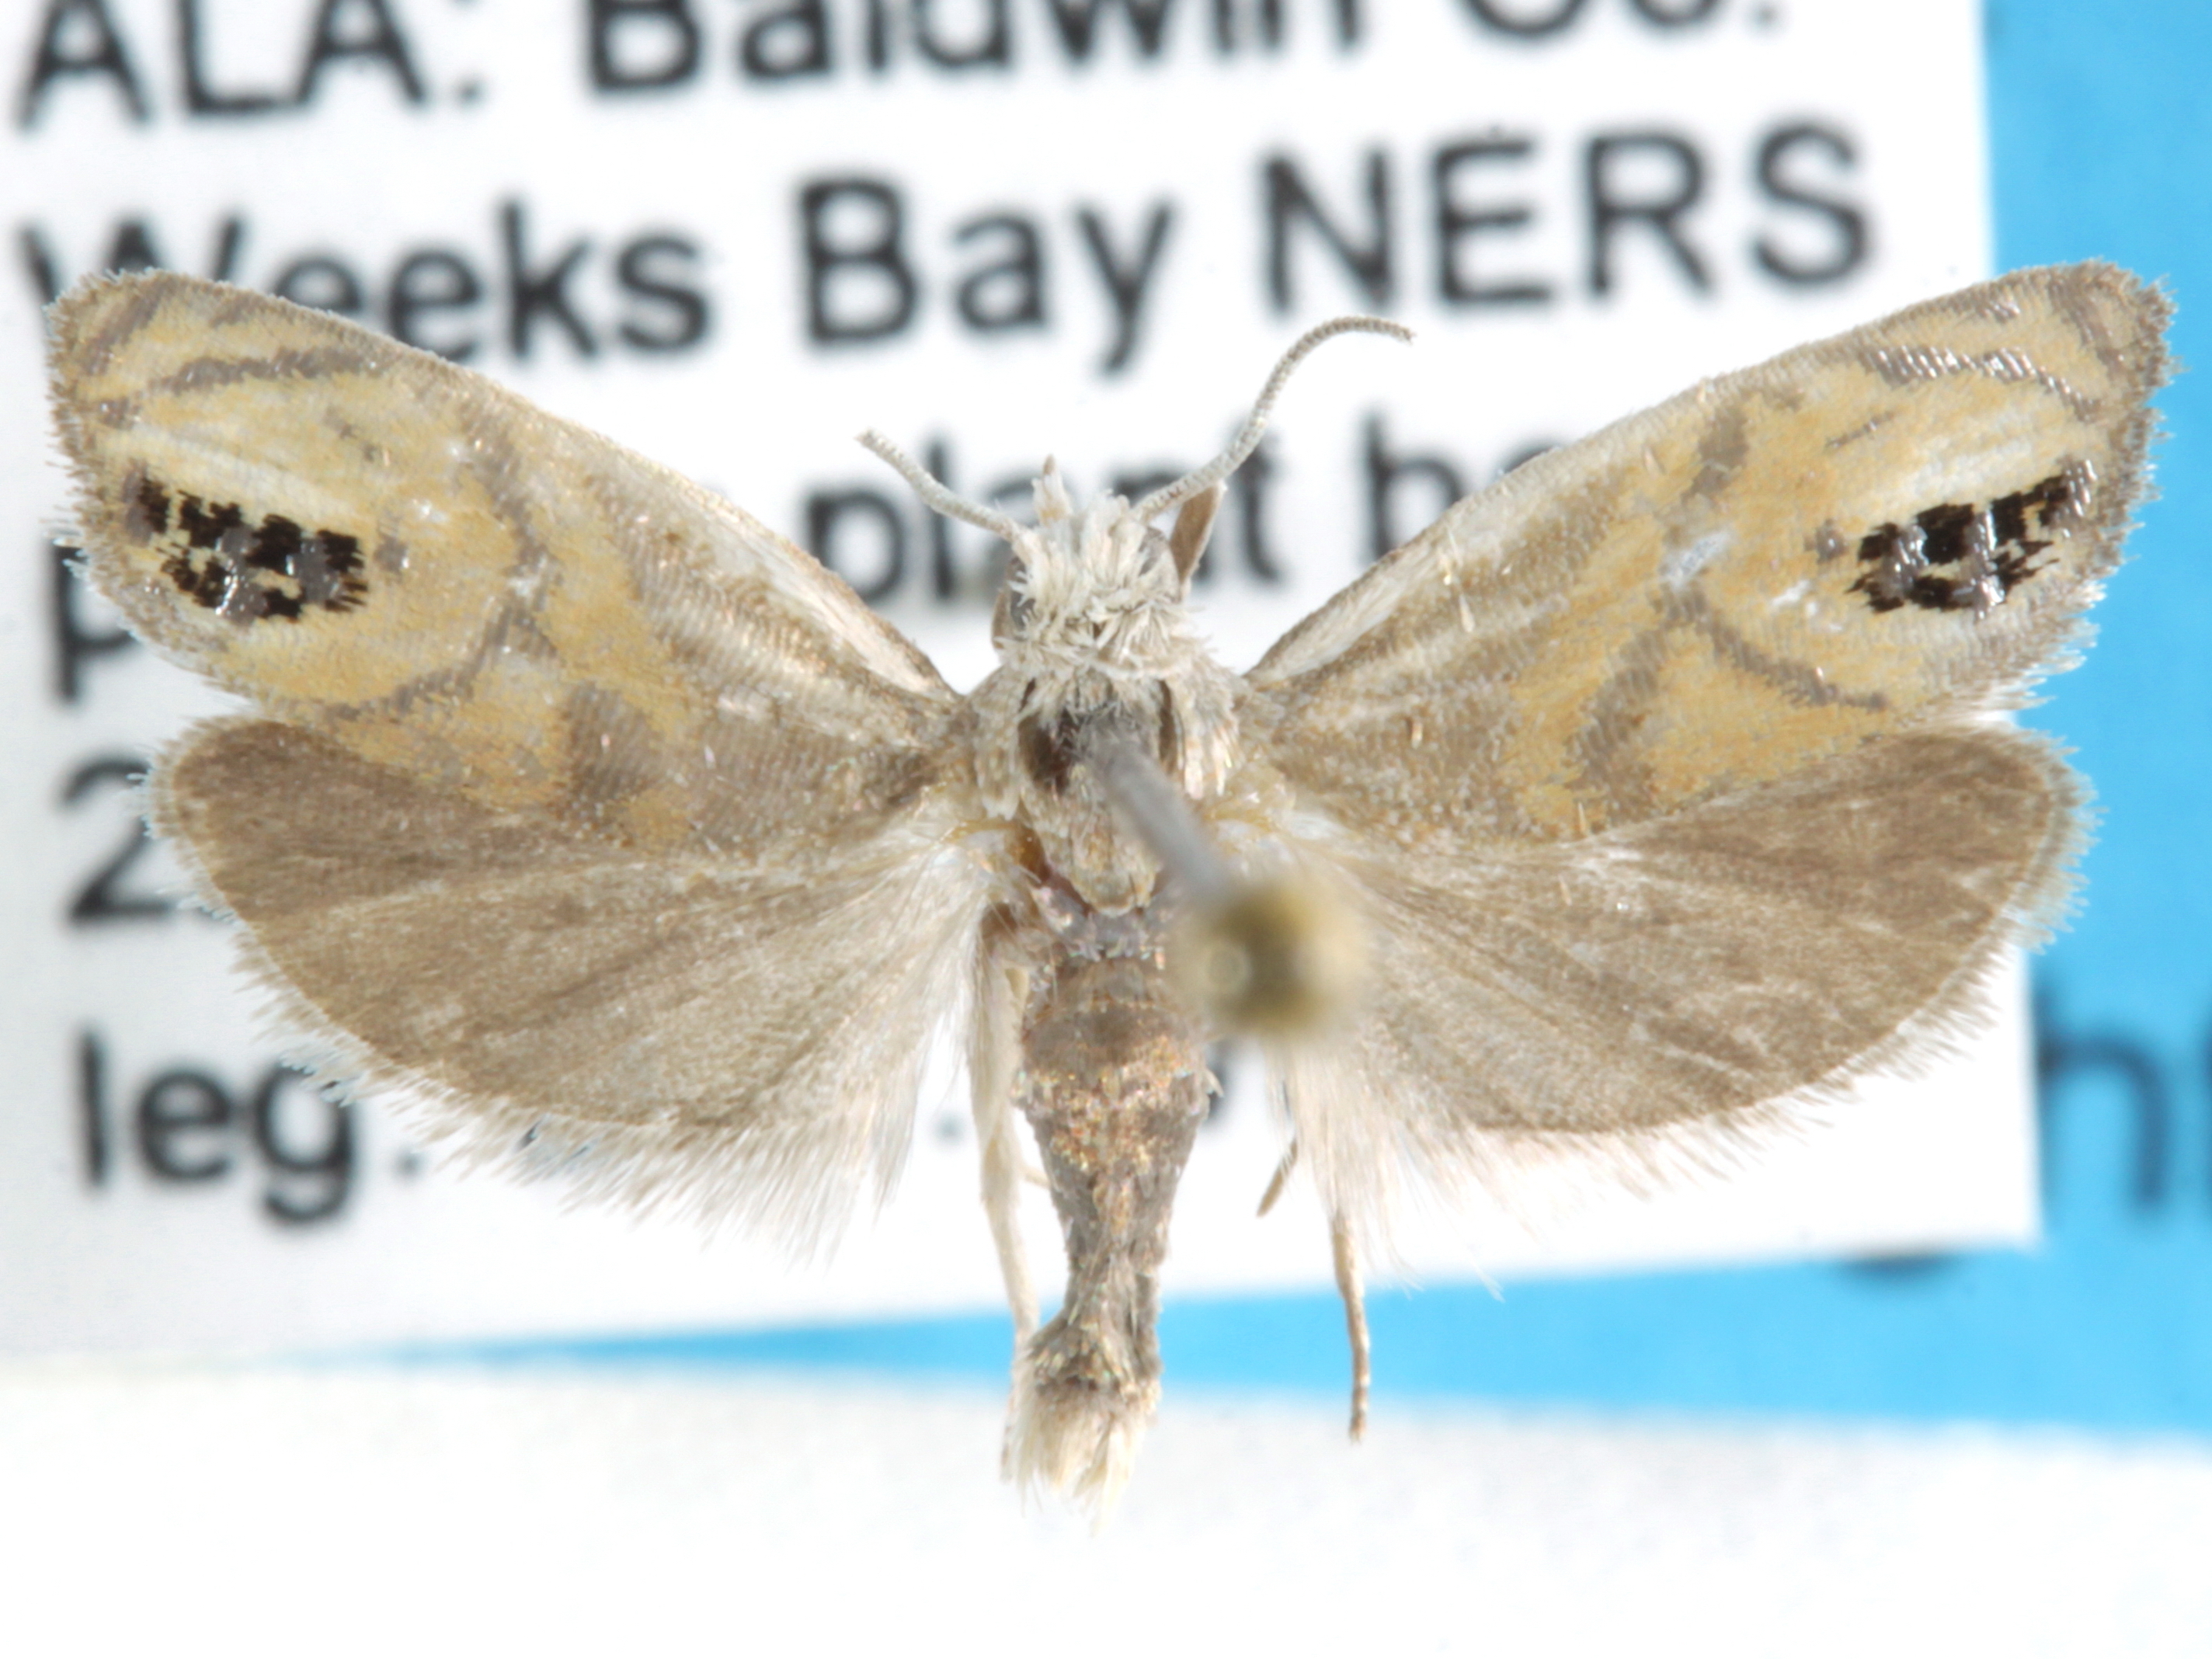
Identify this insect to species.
Eucosma paragemellana
